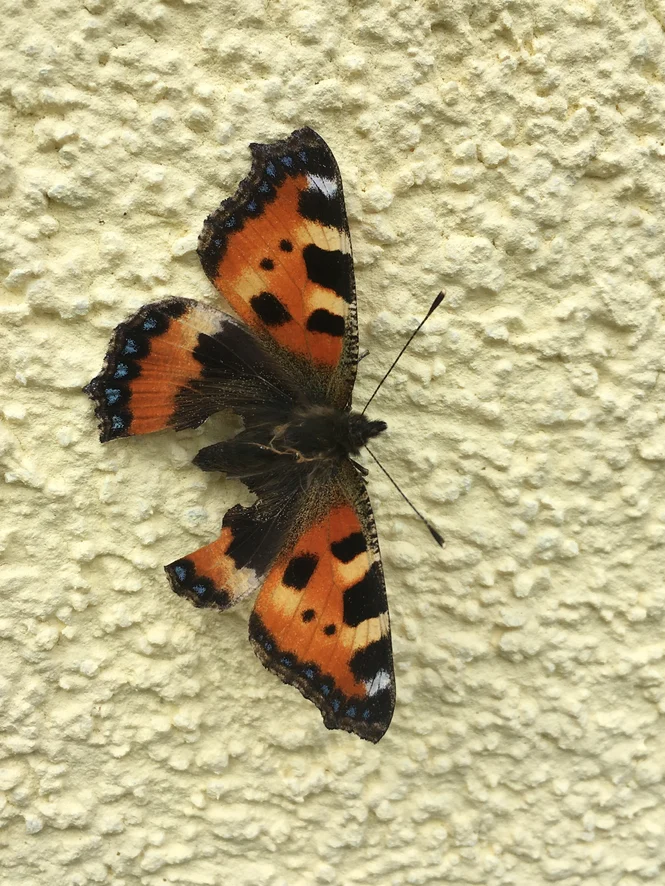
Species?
Aglais urticae
